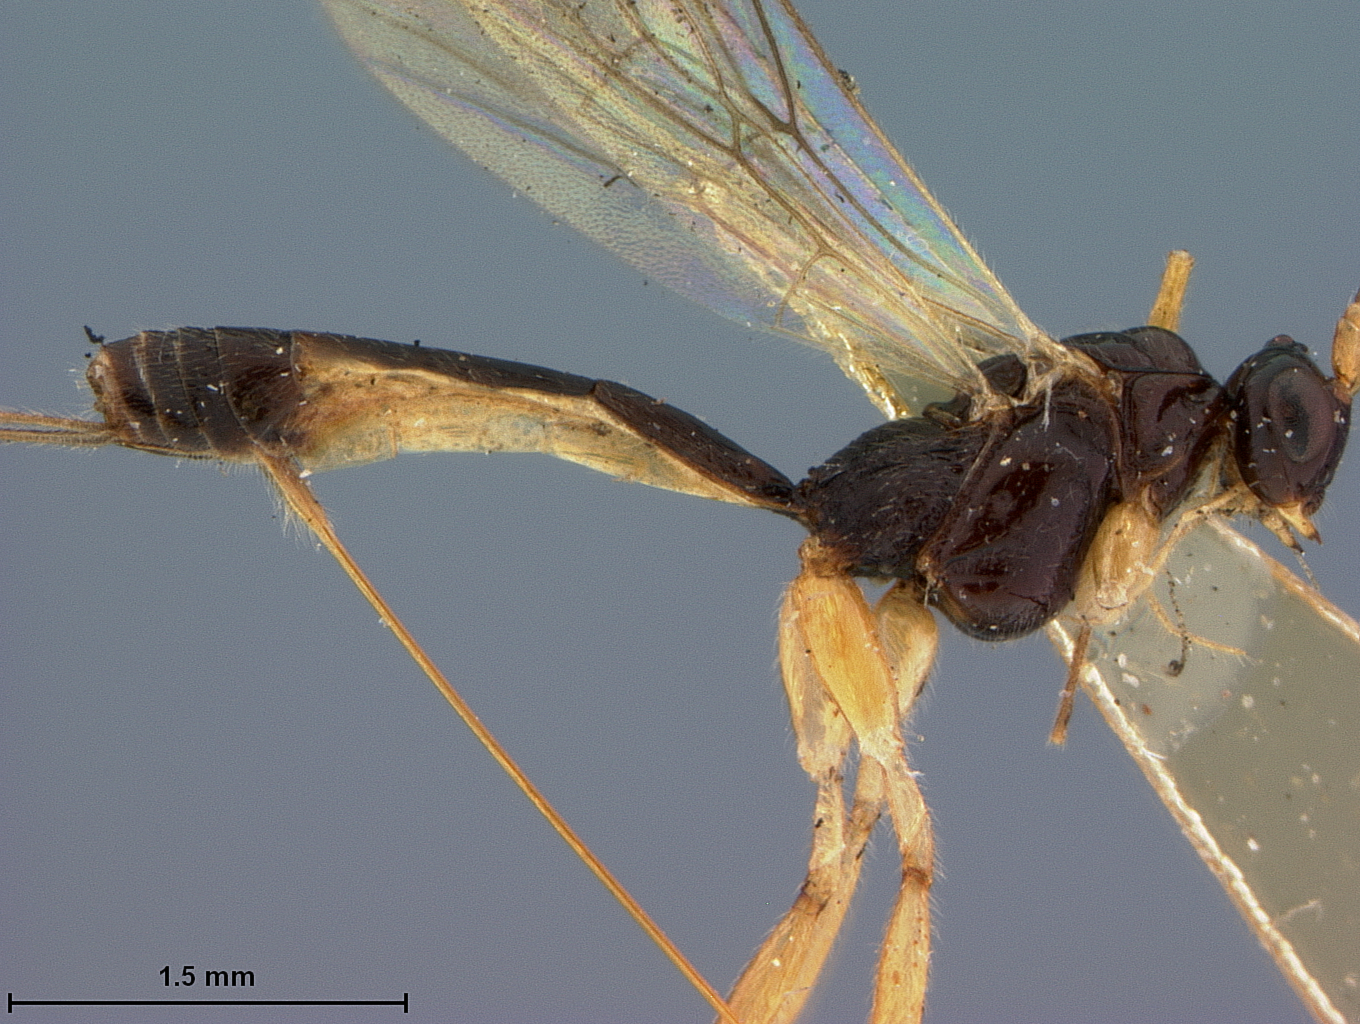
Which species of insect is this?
Macrocentrus harrisi
